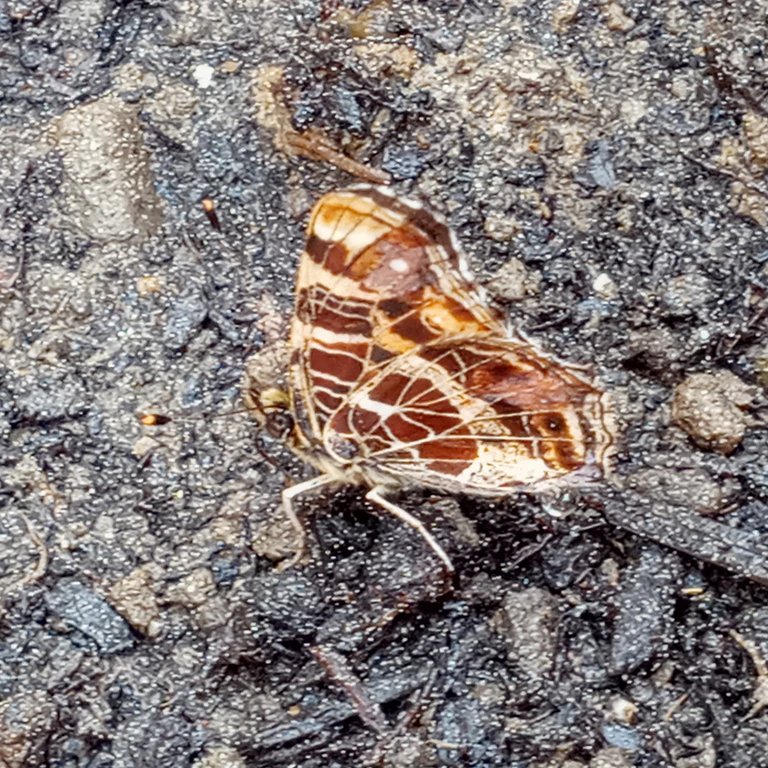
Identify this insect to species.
Araschnia levana
